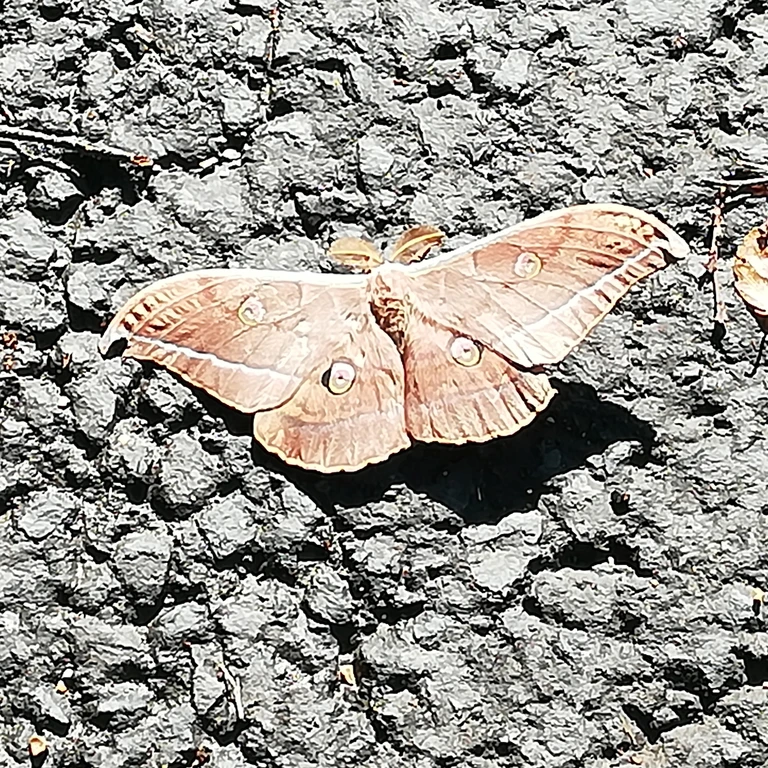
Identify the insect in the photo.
Antheraea yamamai
